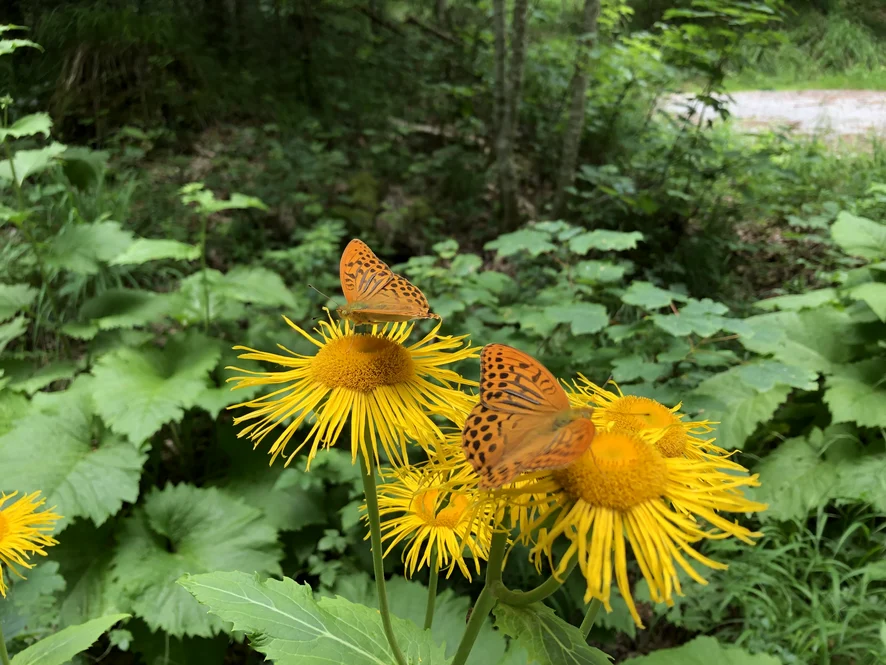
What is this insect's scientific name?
Argynnis paphia
